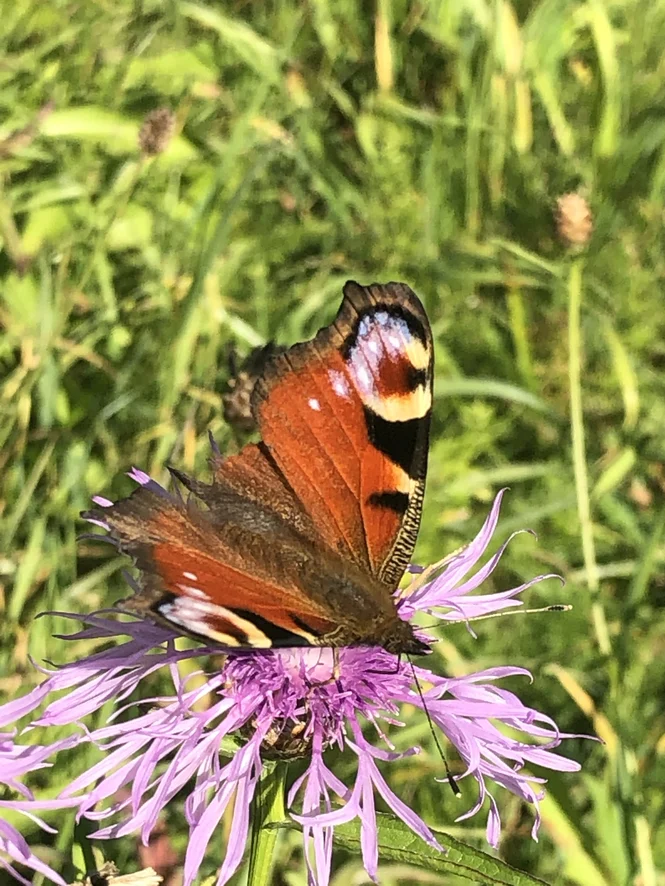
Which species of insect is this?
Aglais io
